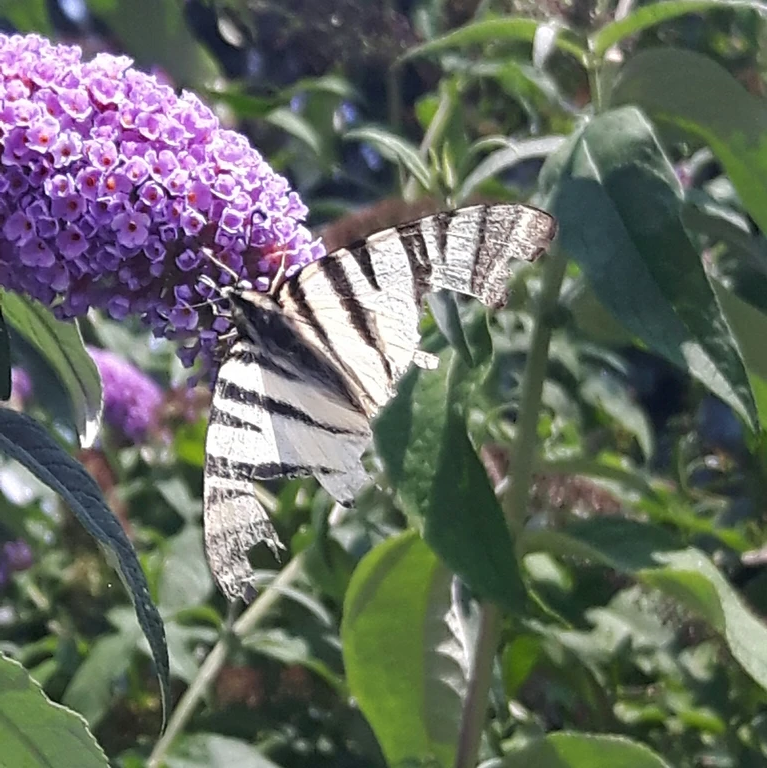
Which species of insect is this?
Iphiclides podalirius
